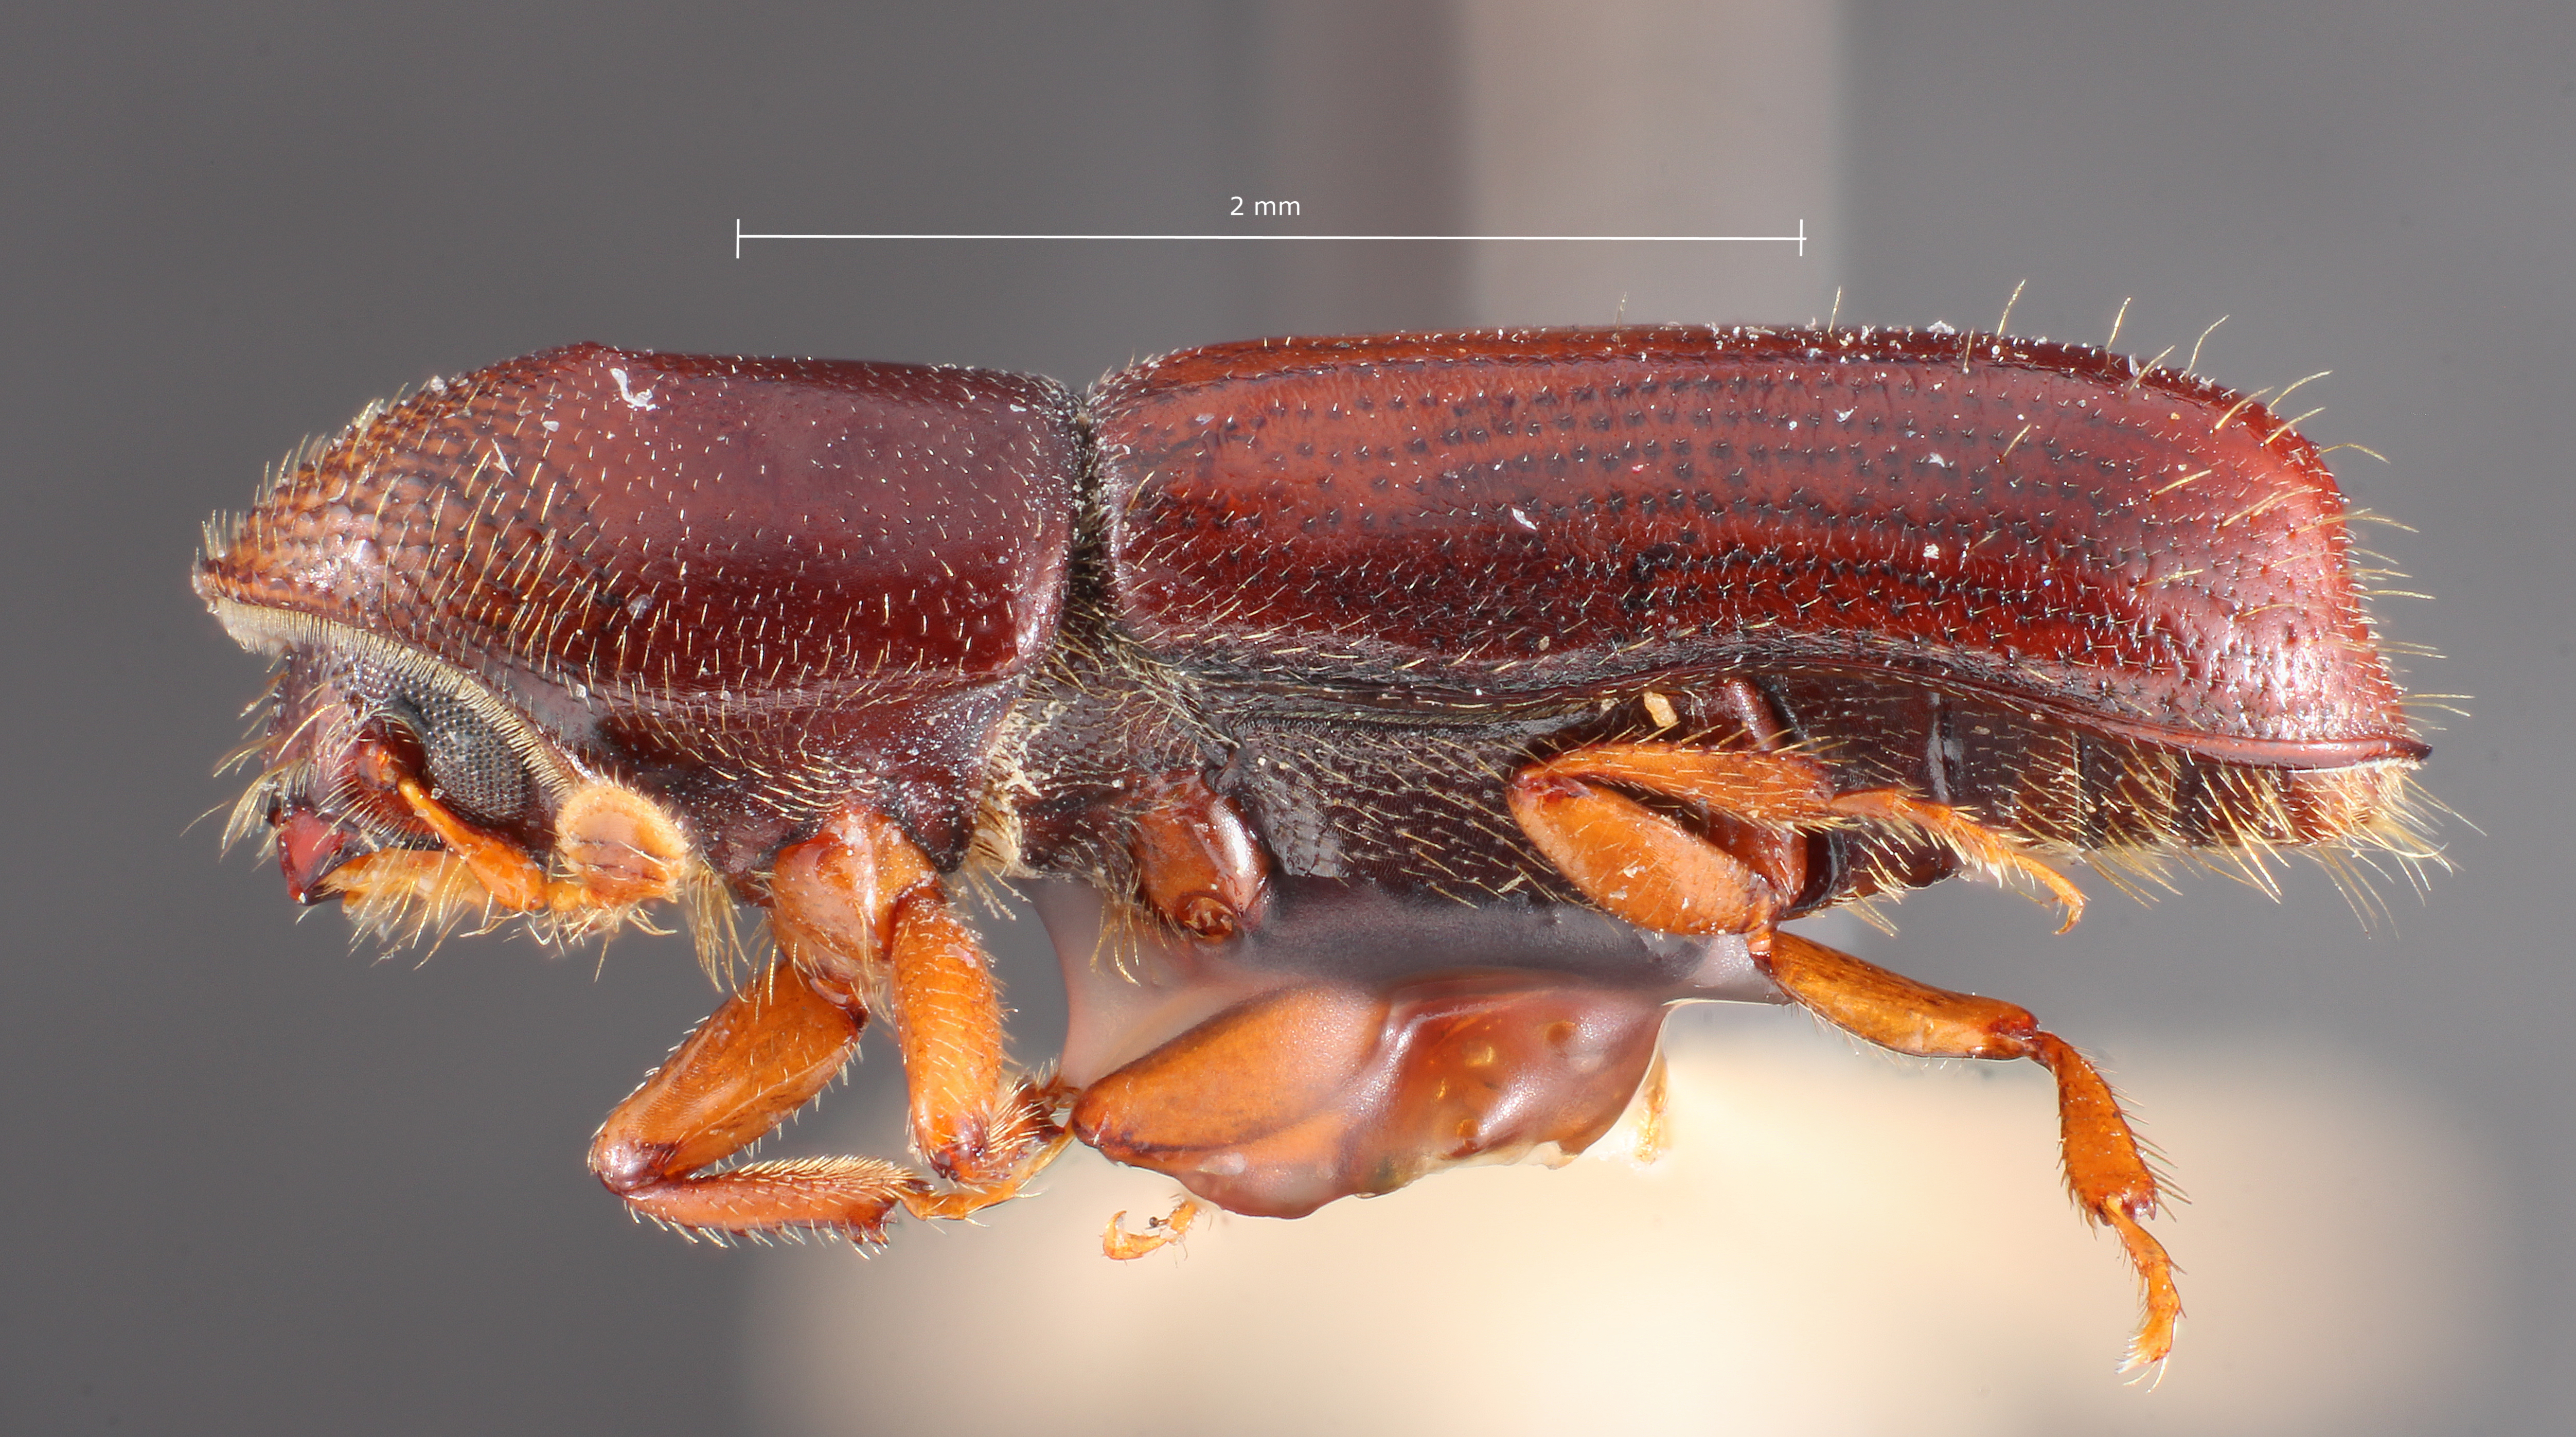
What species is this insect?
Gnathotrichus alni
